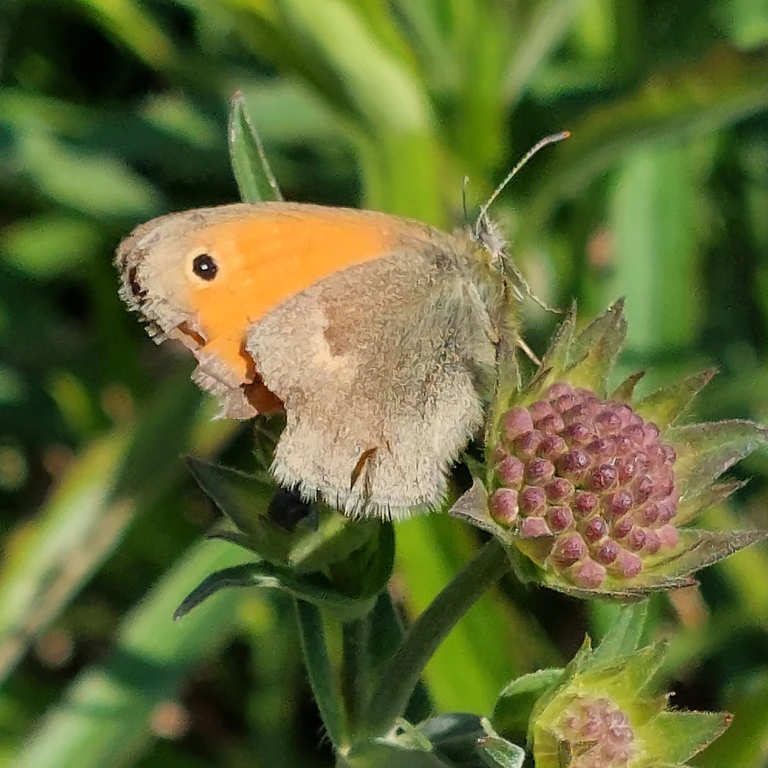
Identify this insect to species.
Coenonympha pamphilus
